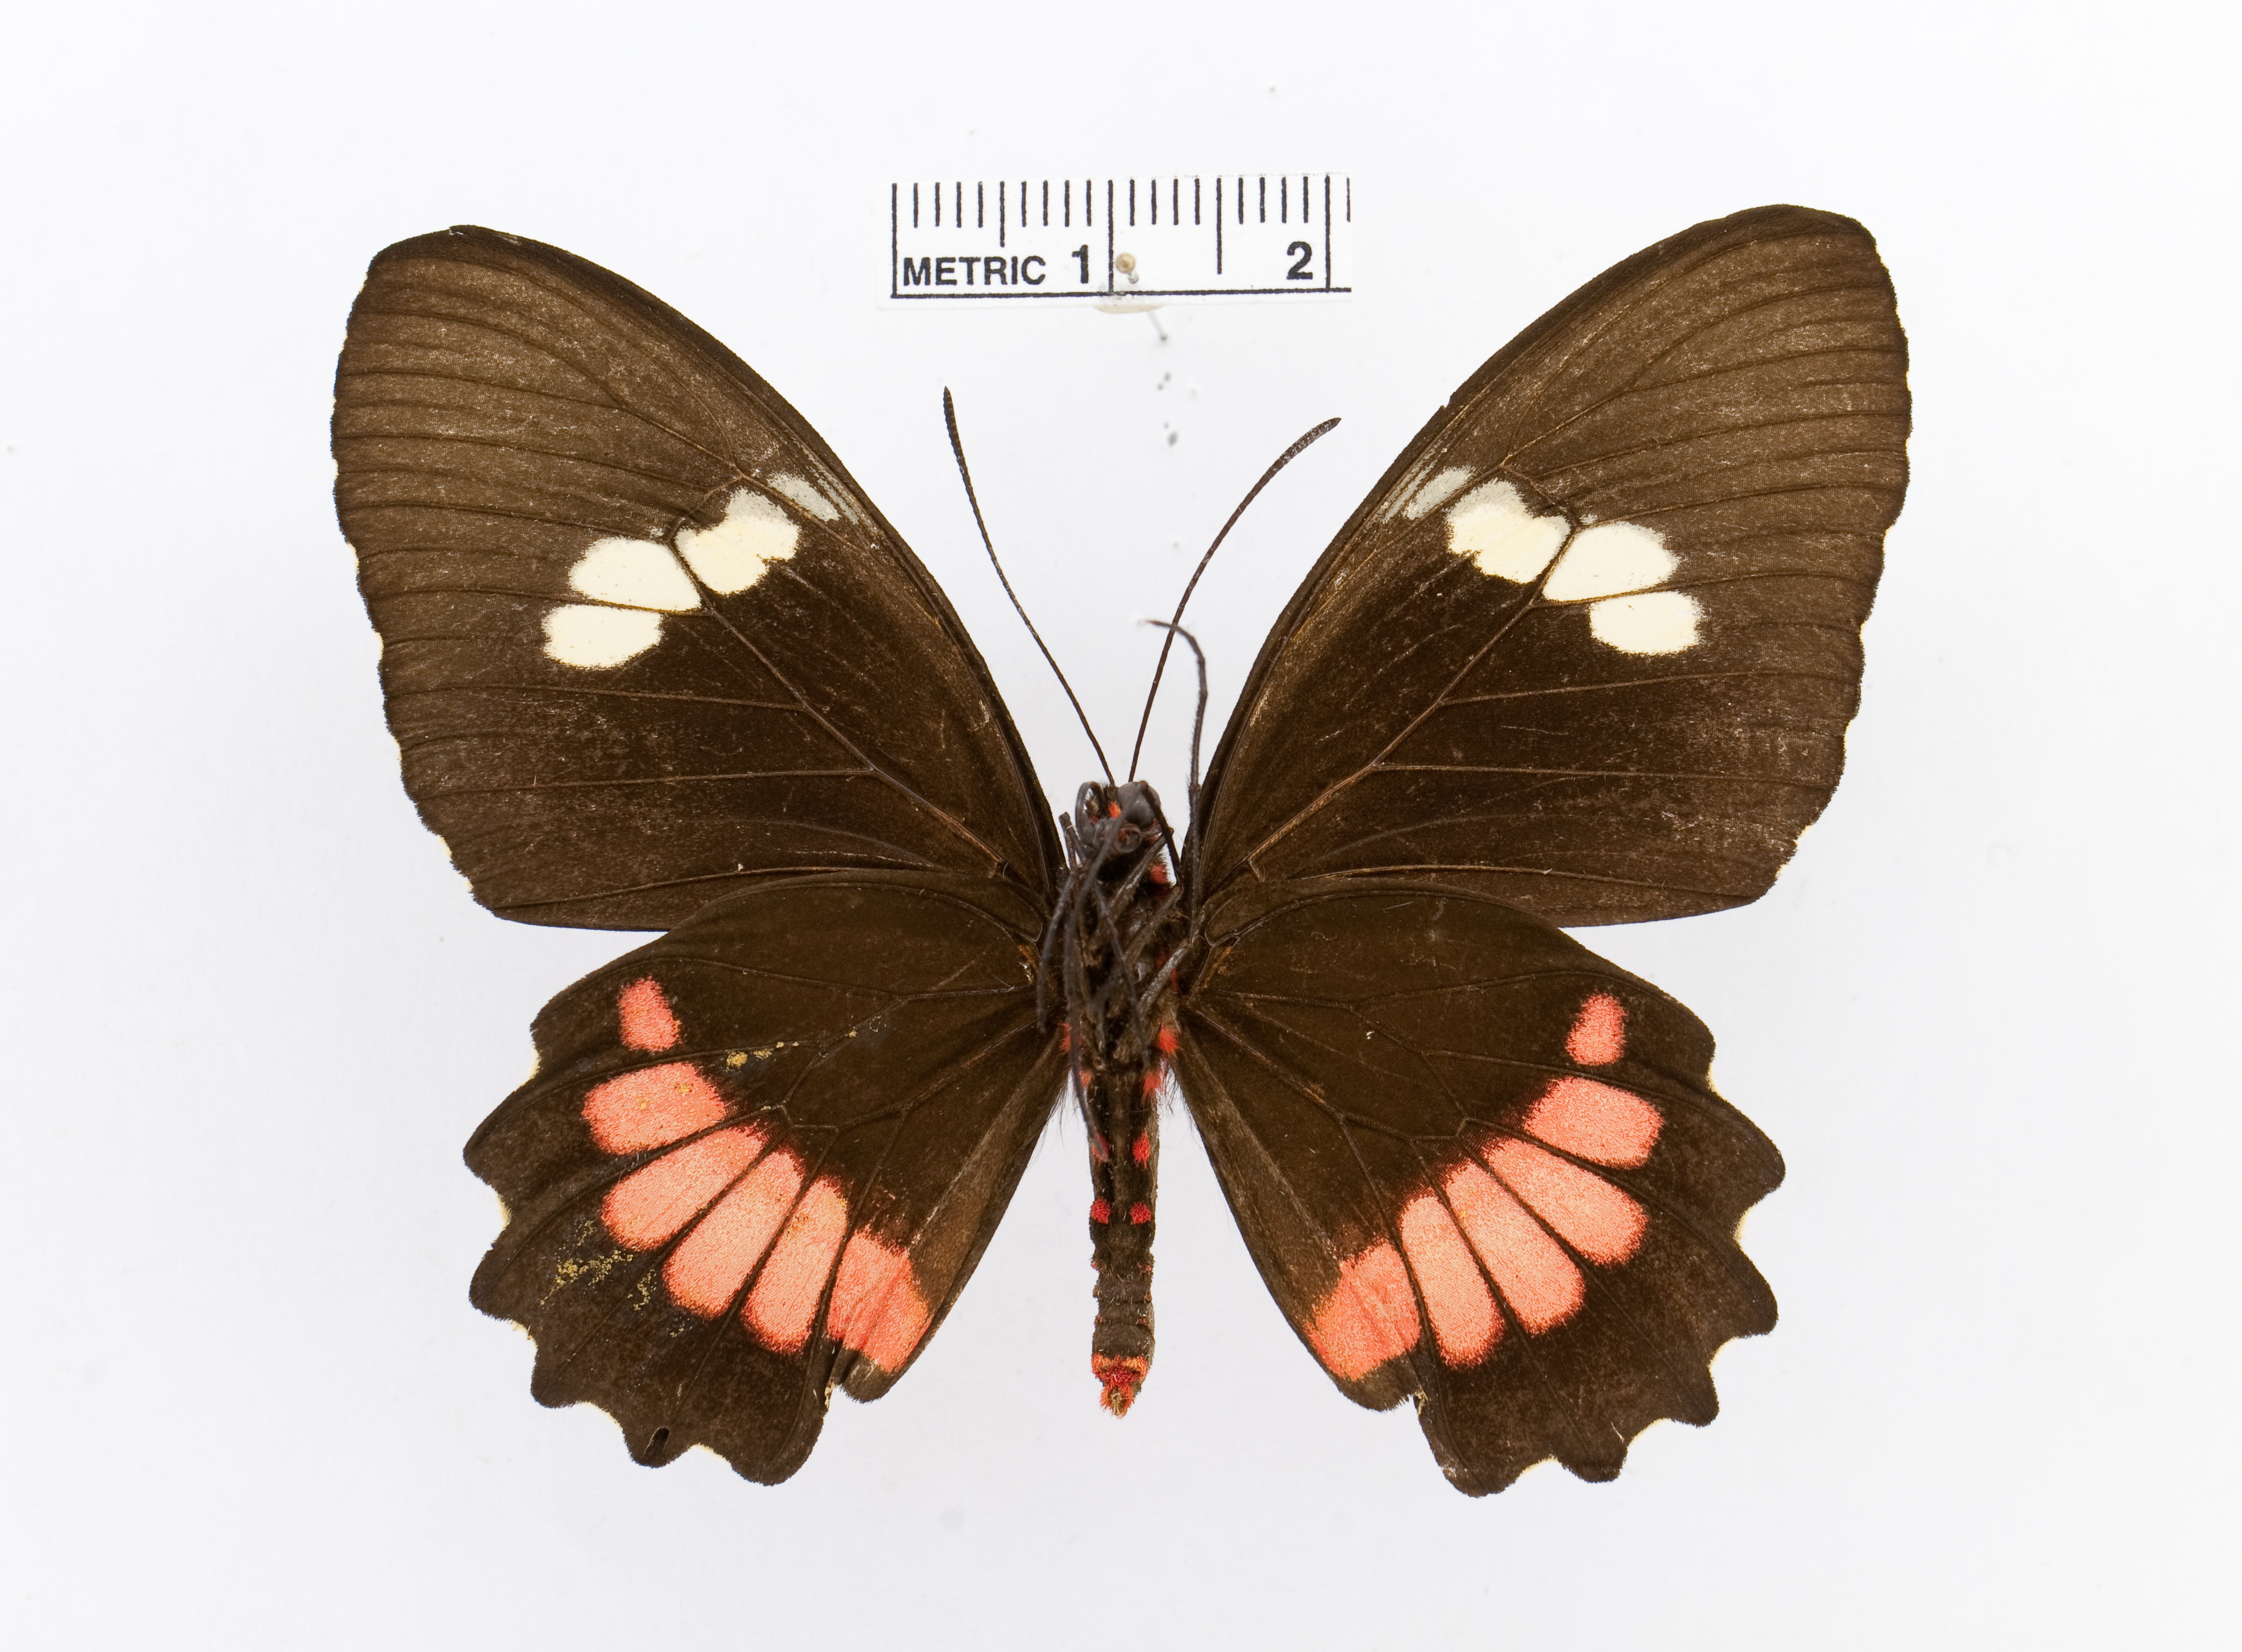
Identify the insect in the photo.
Parides iphidamas
